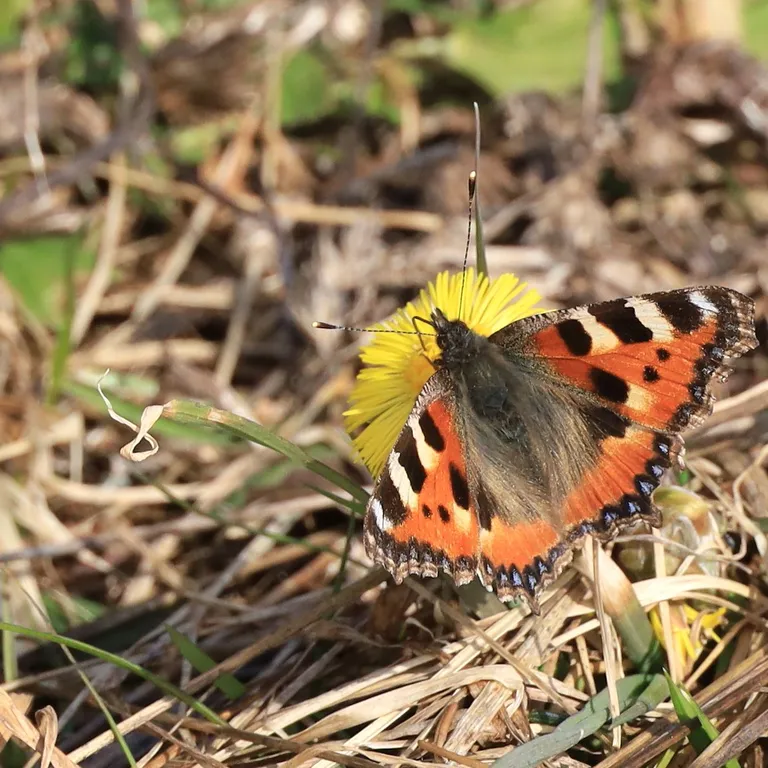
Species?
Aglais urticae
